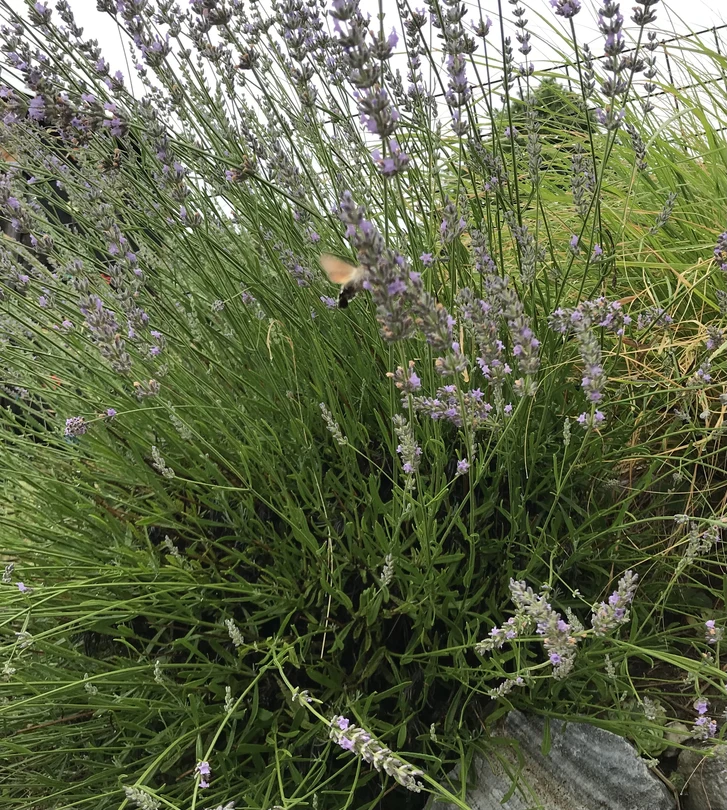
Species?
Macroglossum stellatarum
